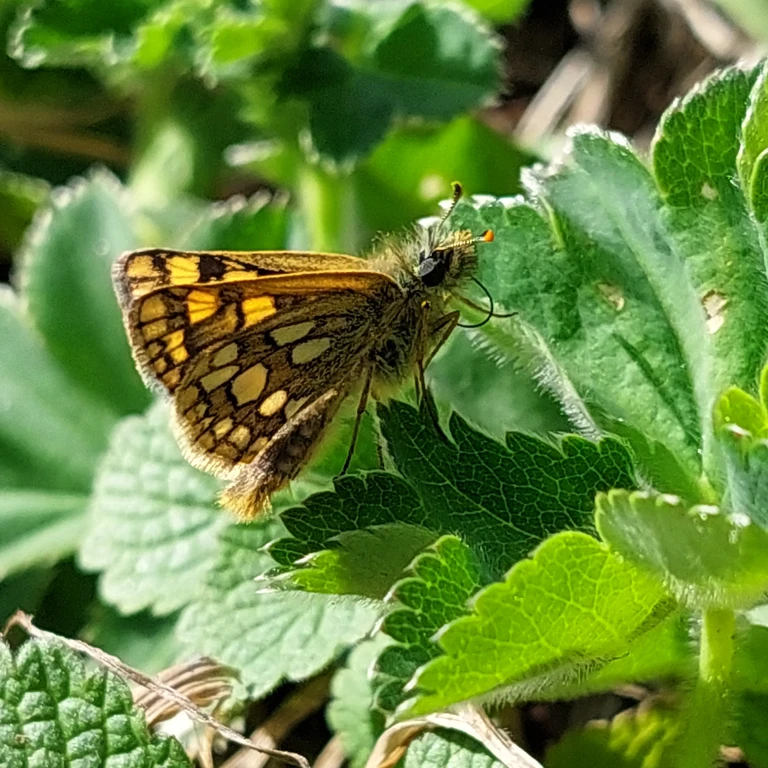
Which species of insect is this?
Carterocephalus palaemon
